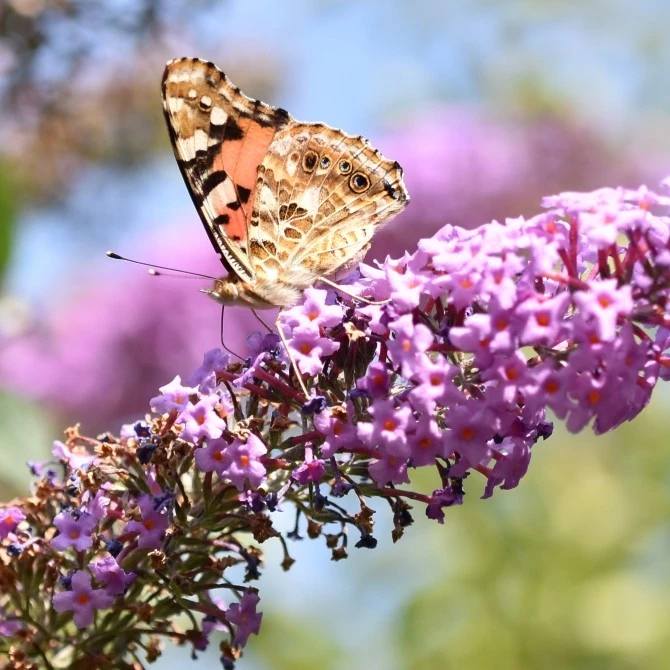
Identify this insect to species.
Vanessa cardui
